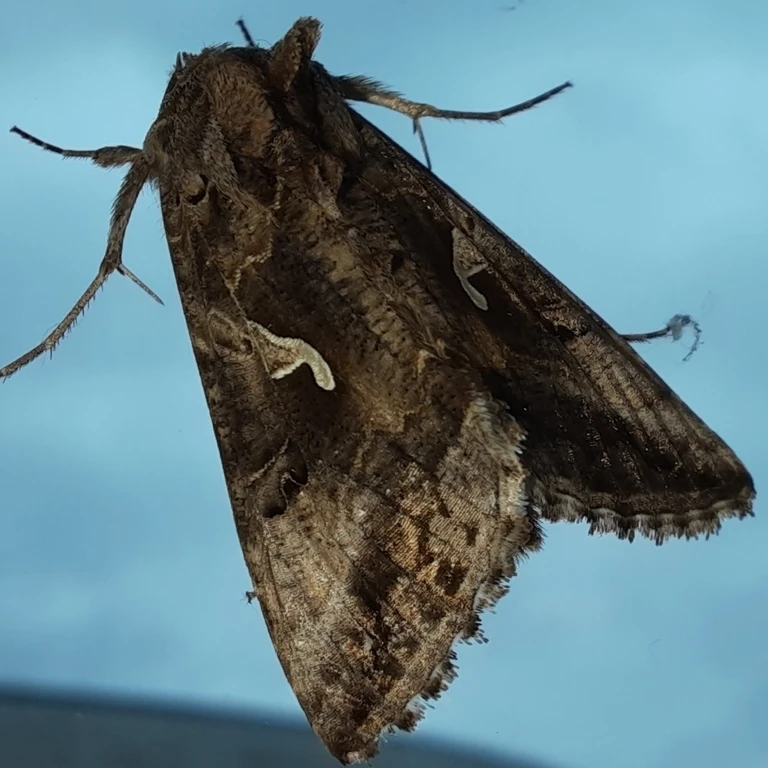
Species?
Autographa gamma
